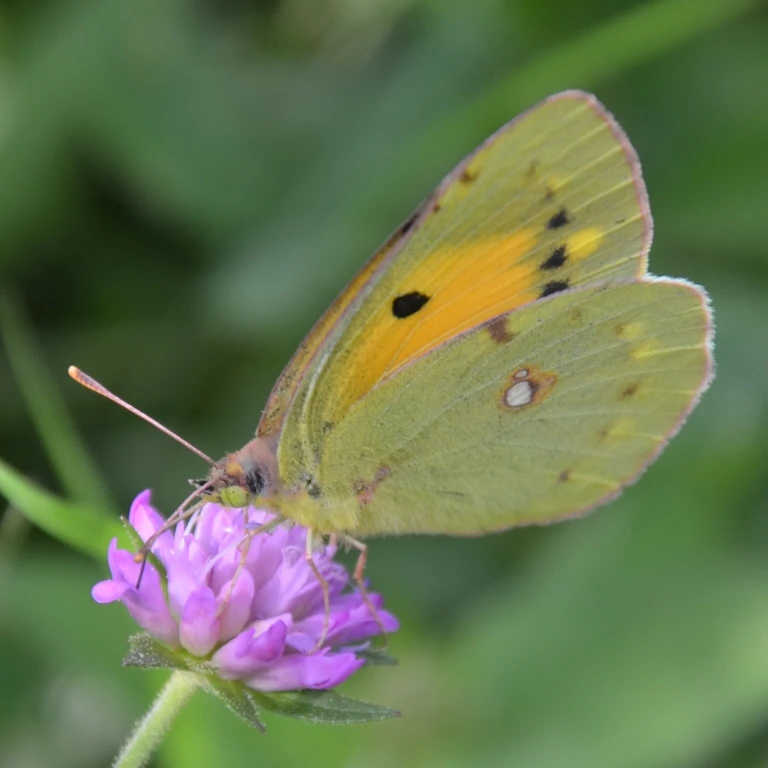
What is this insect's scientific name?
Colias croceus
